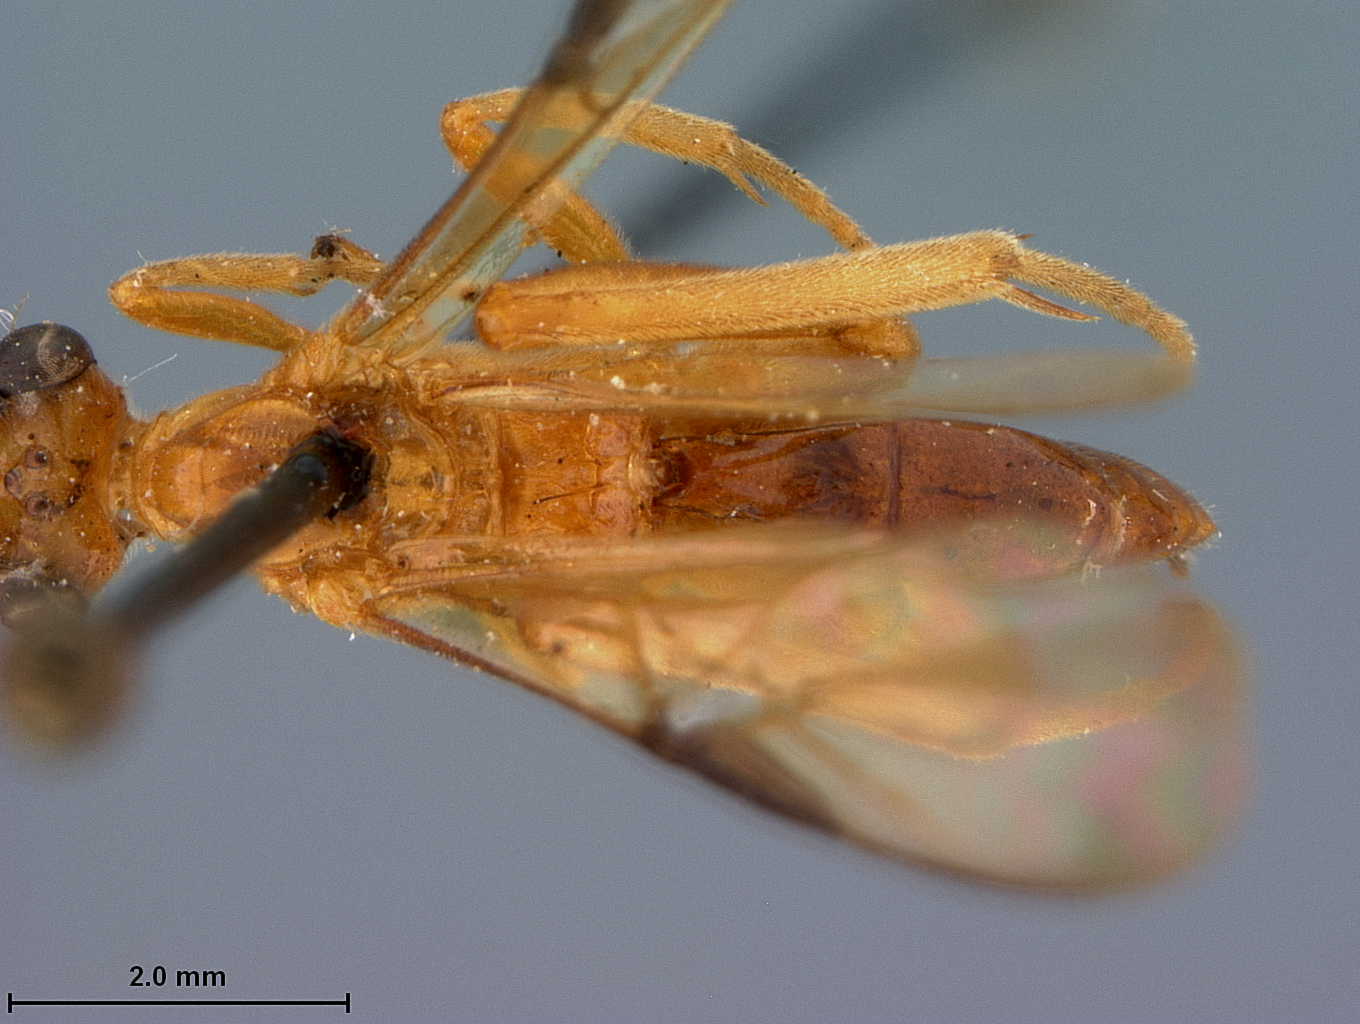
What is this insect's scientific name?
Euagathis kapili
